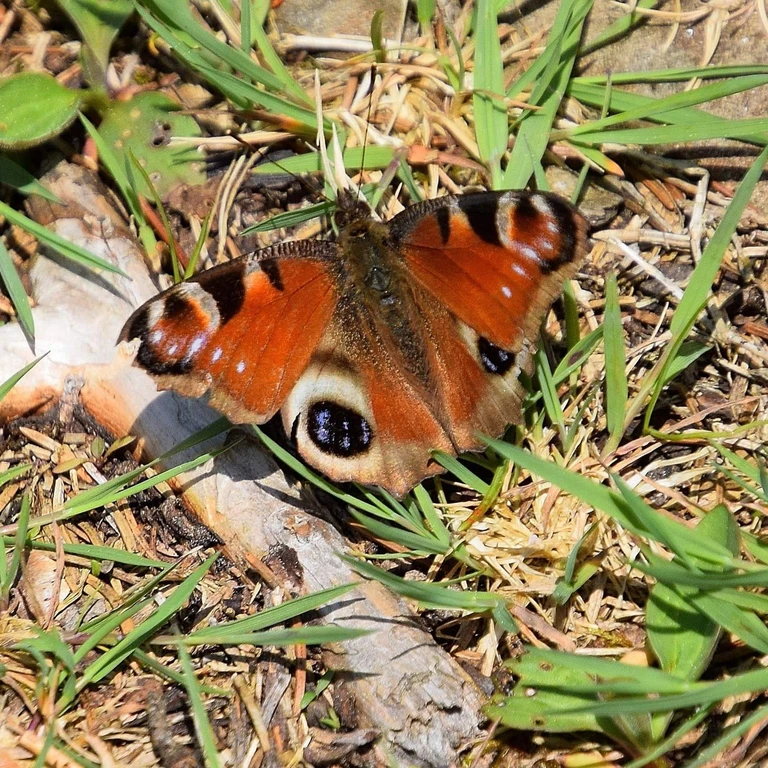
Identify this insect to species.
Aglais io
